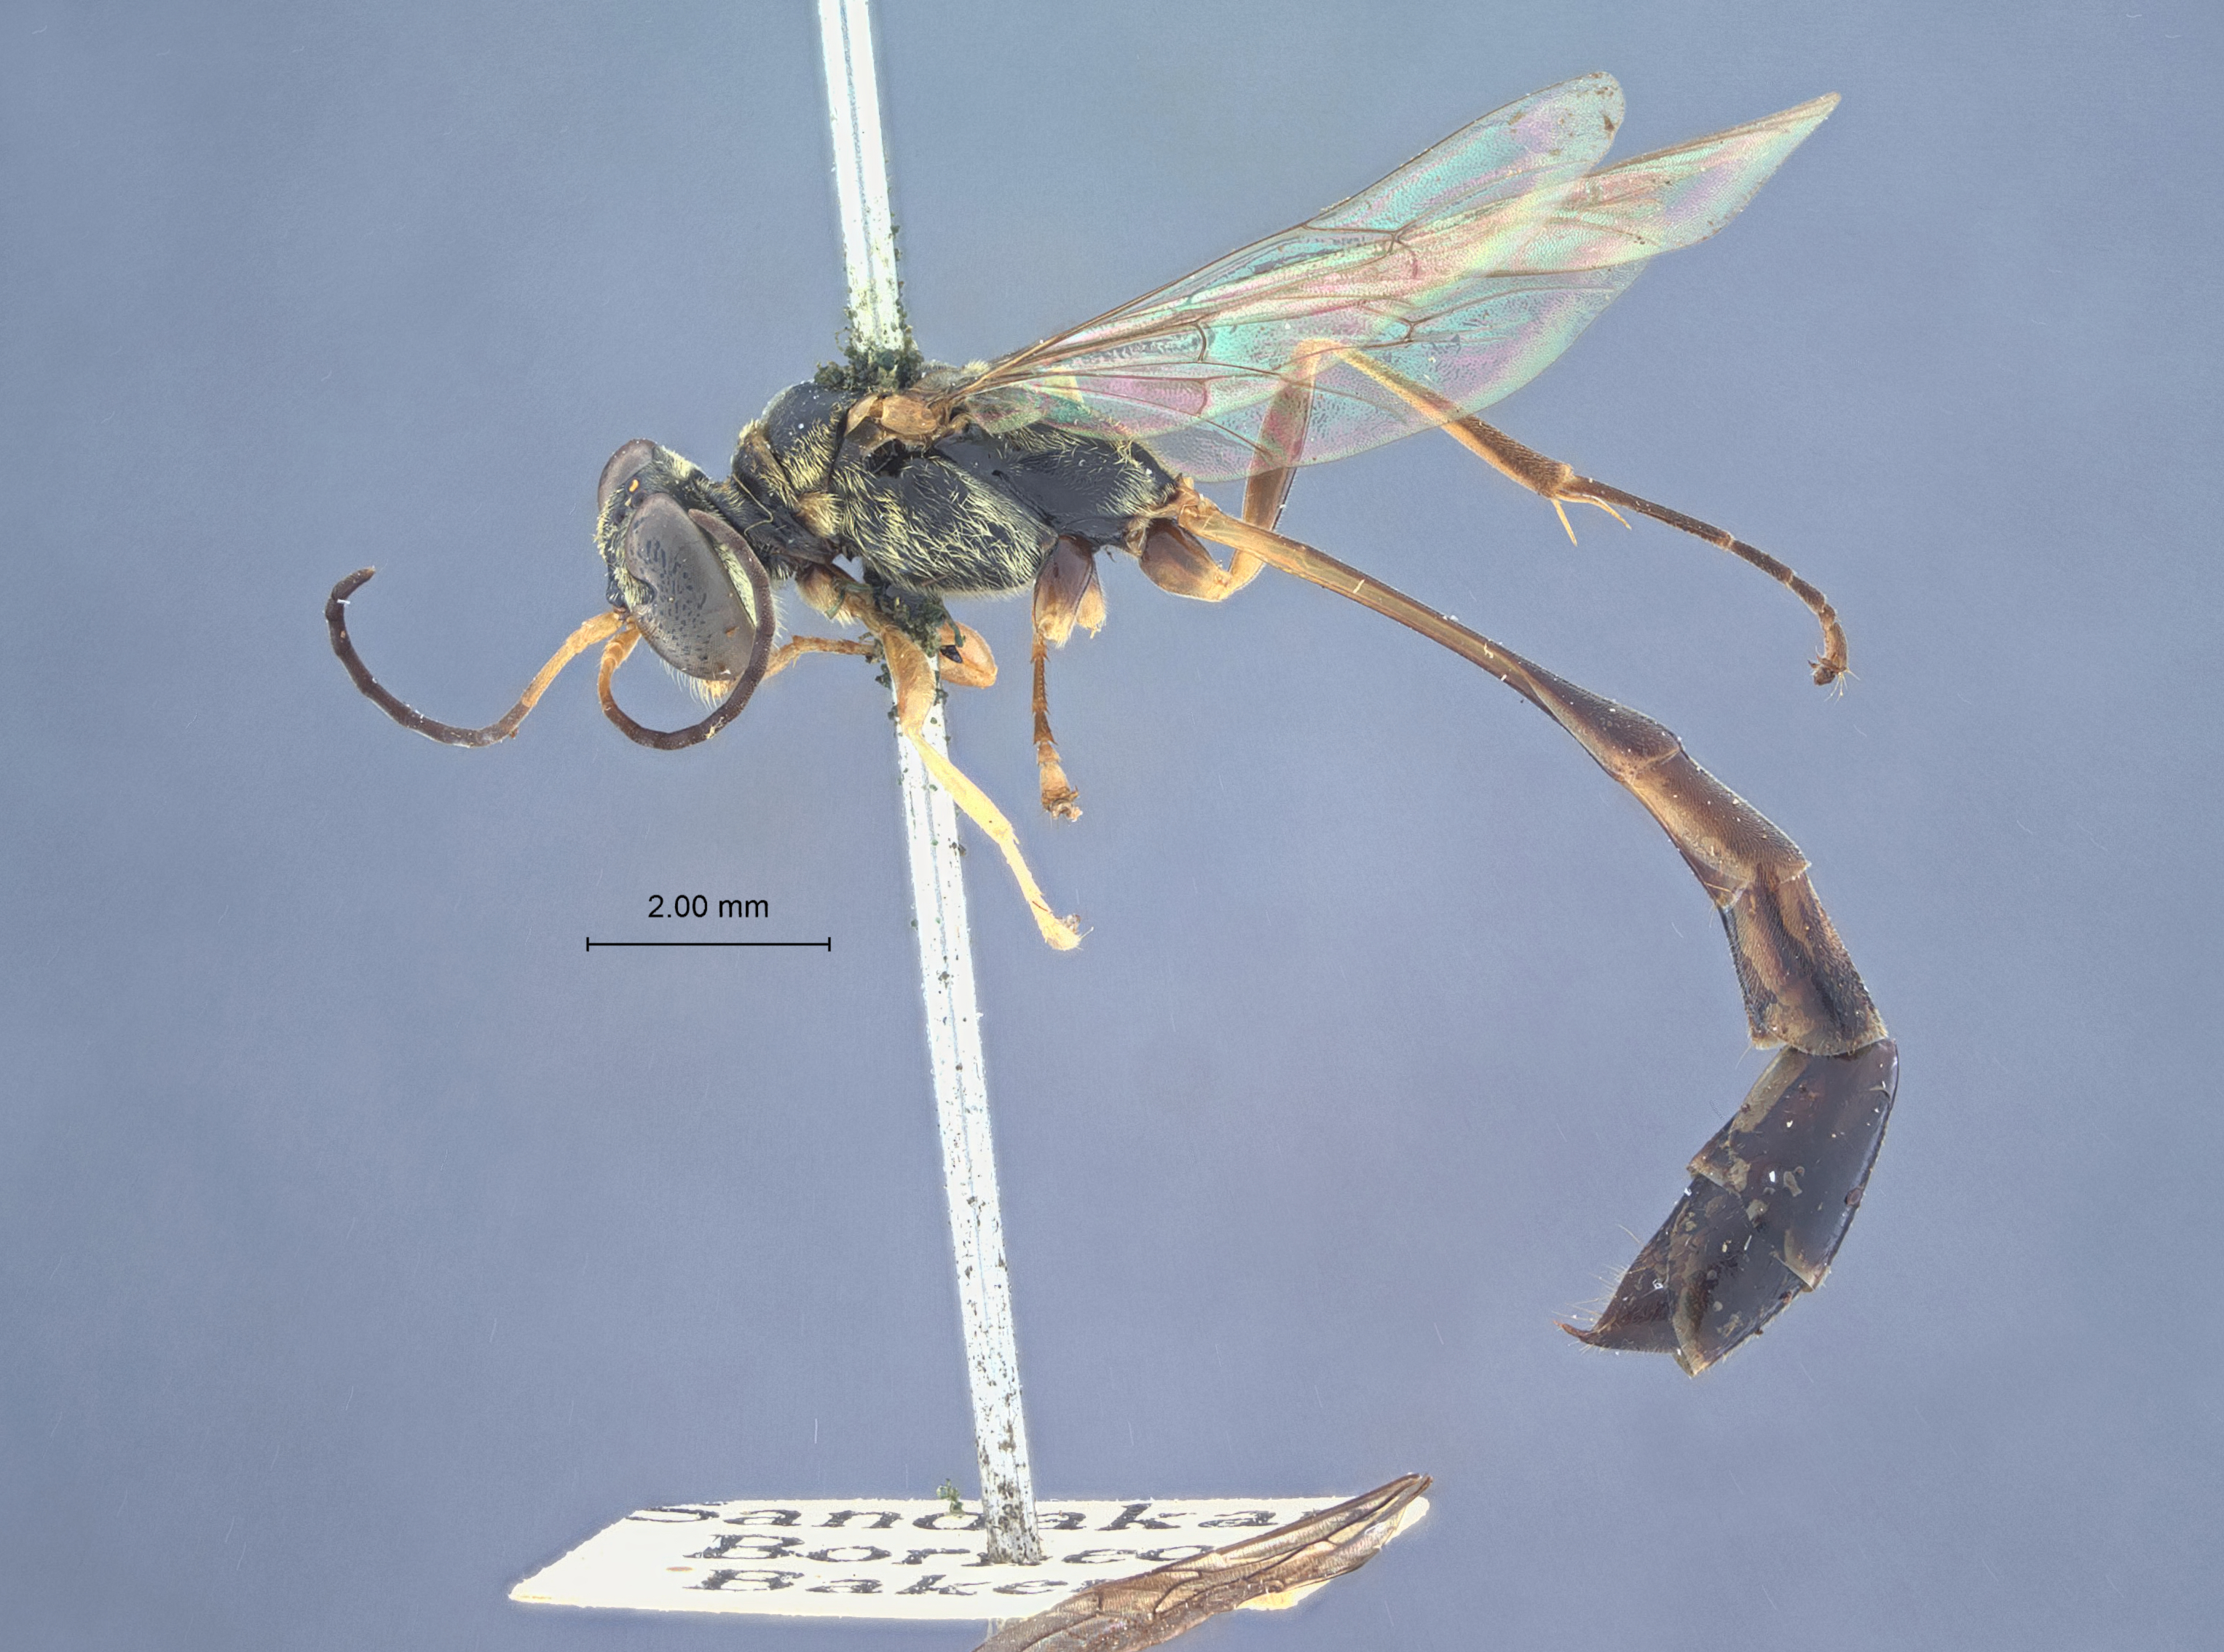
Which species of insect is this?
Trypoxylon flagellatum
